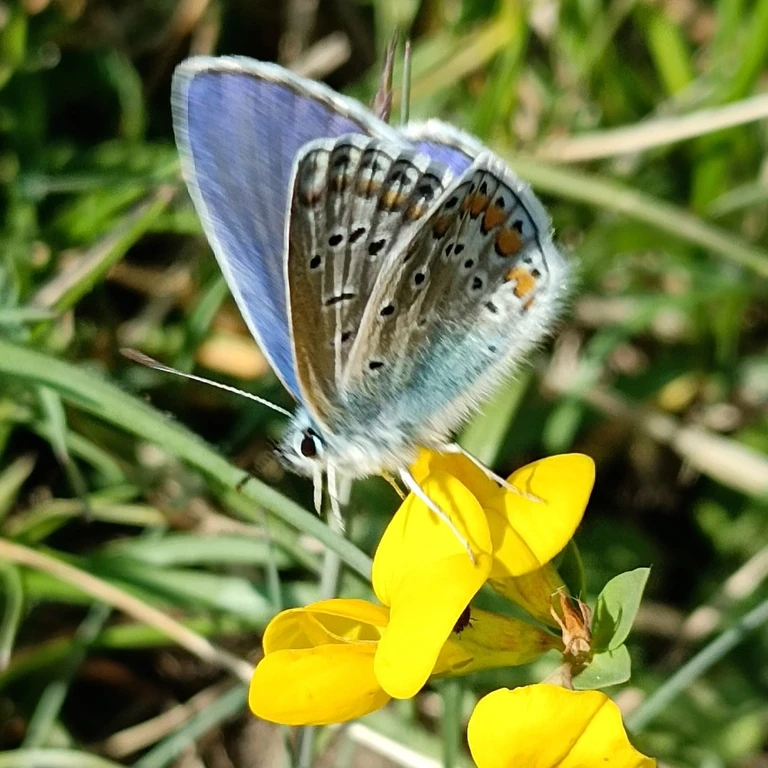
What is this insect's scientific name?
Polyommatus icarus
